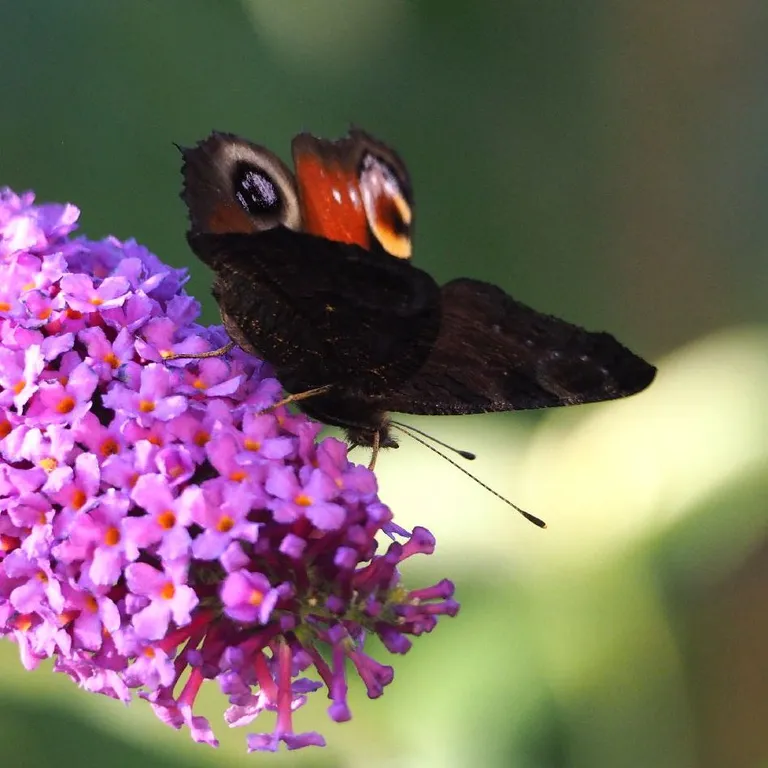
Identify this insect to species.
Aglais io
